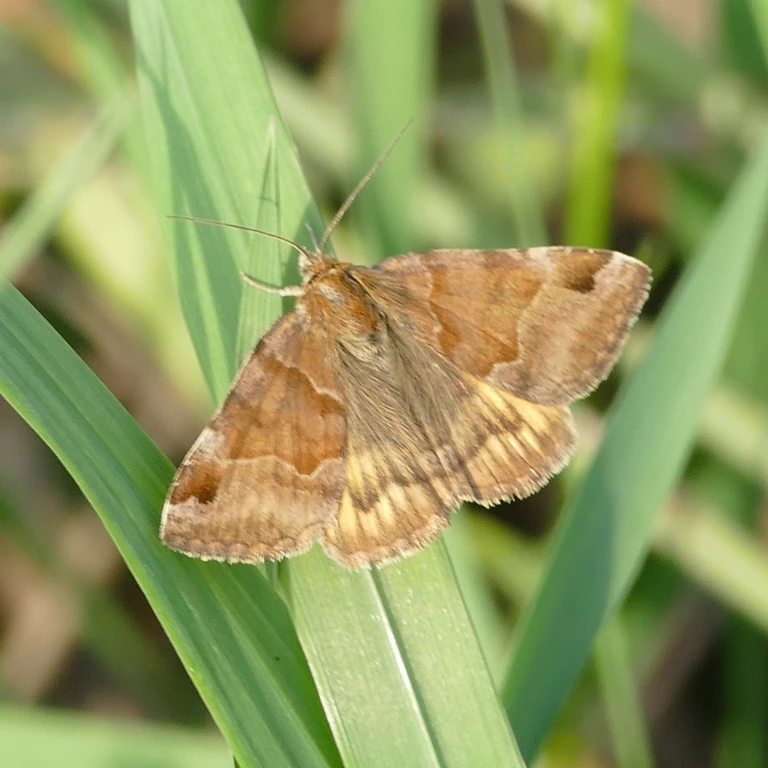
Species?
Euclidia glyphica
